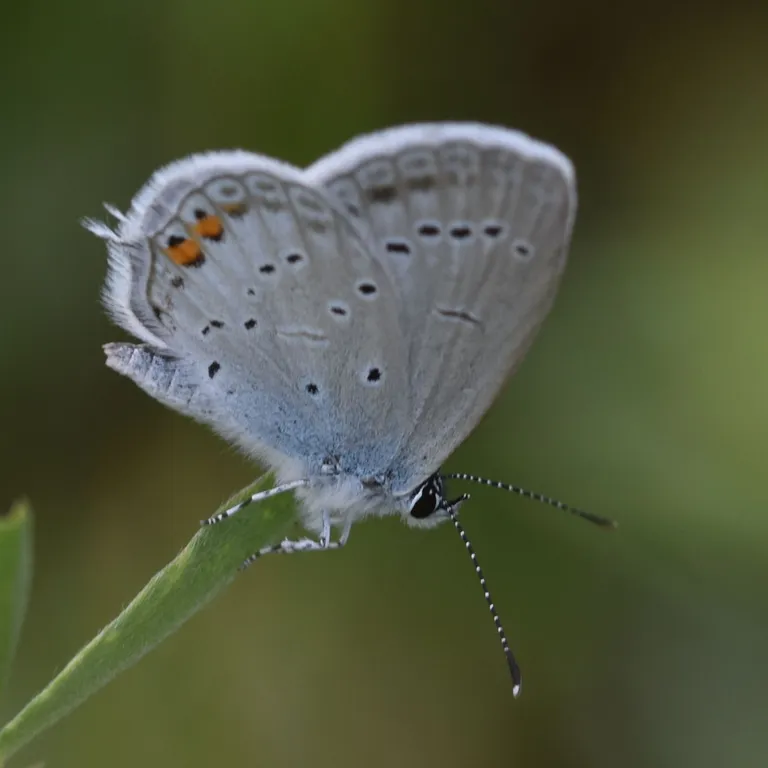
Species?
Cupido argiades (also Elkalyce argiades)
